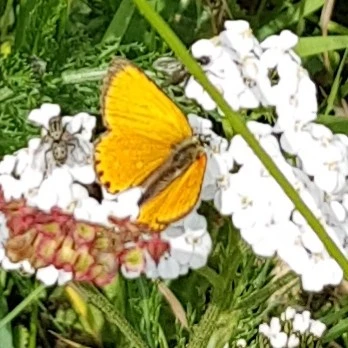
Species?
Lycaena virgaureae
